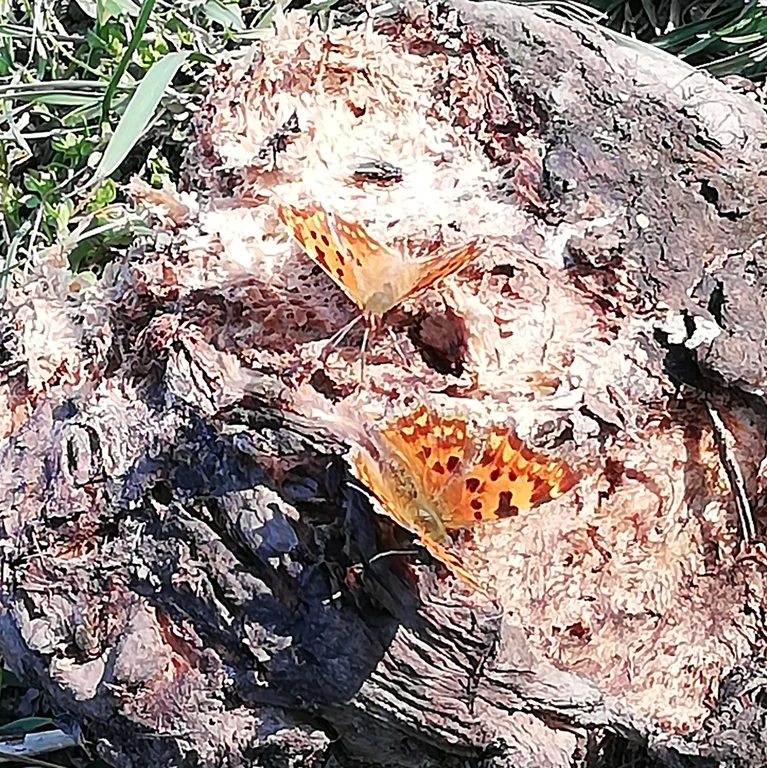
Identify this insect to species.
Polygonia c-album
